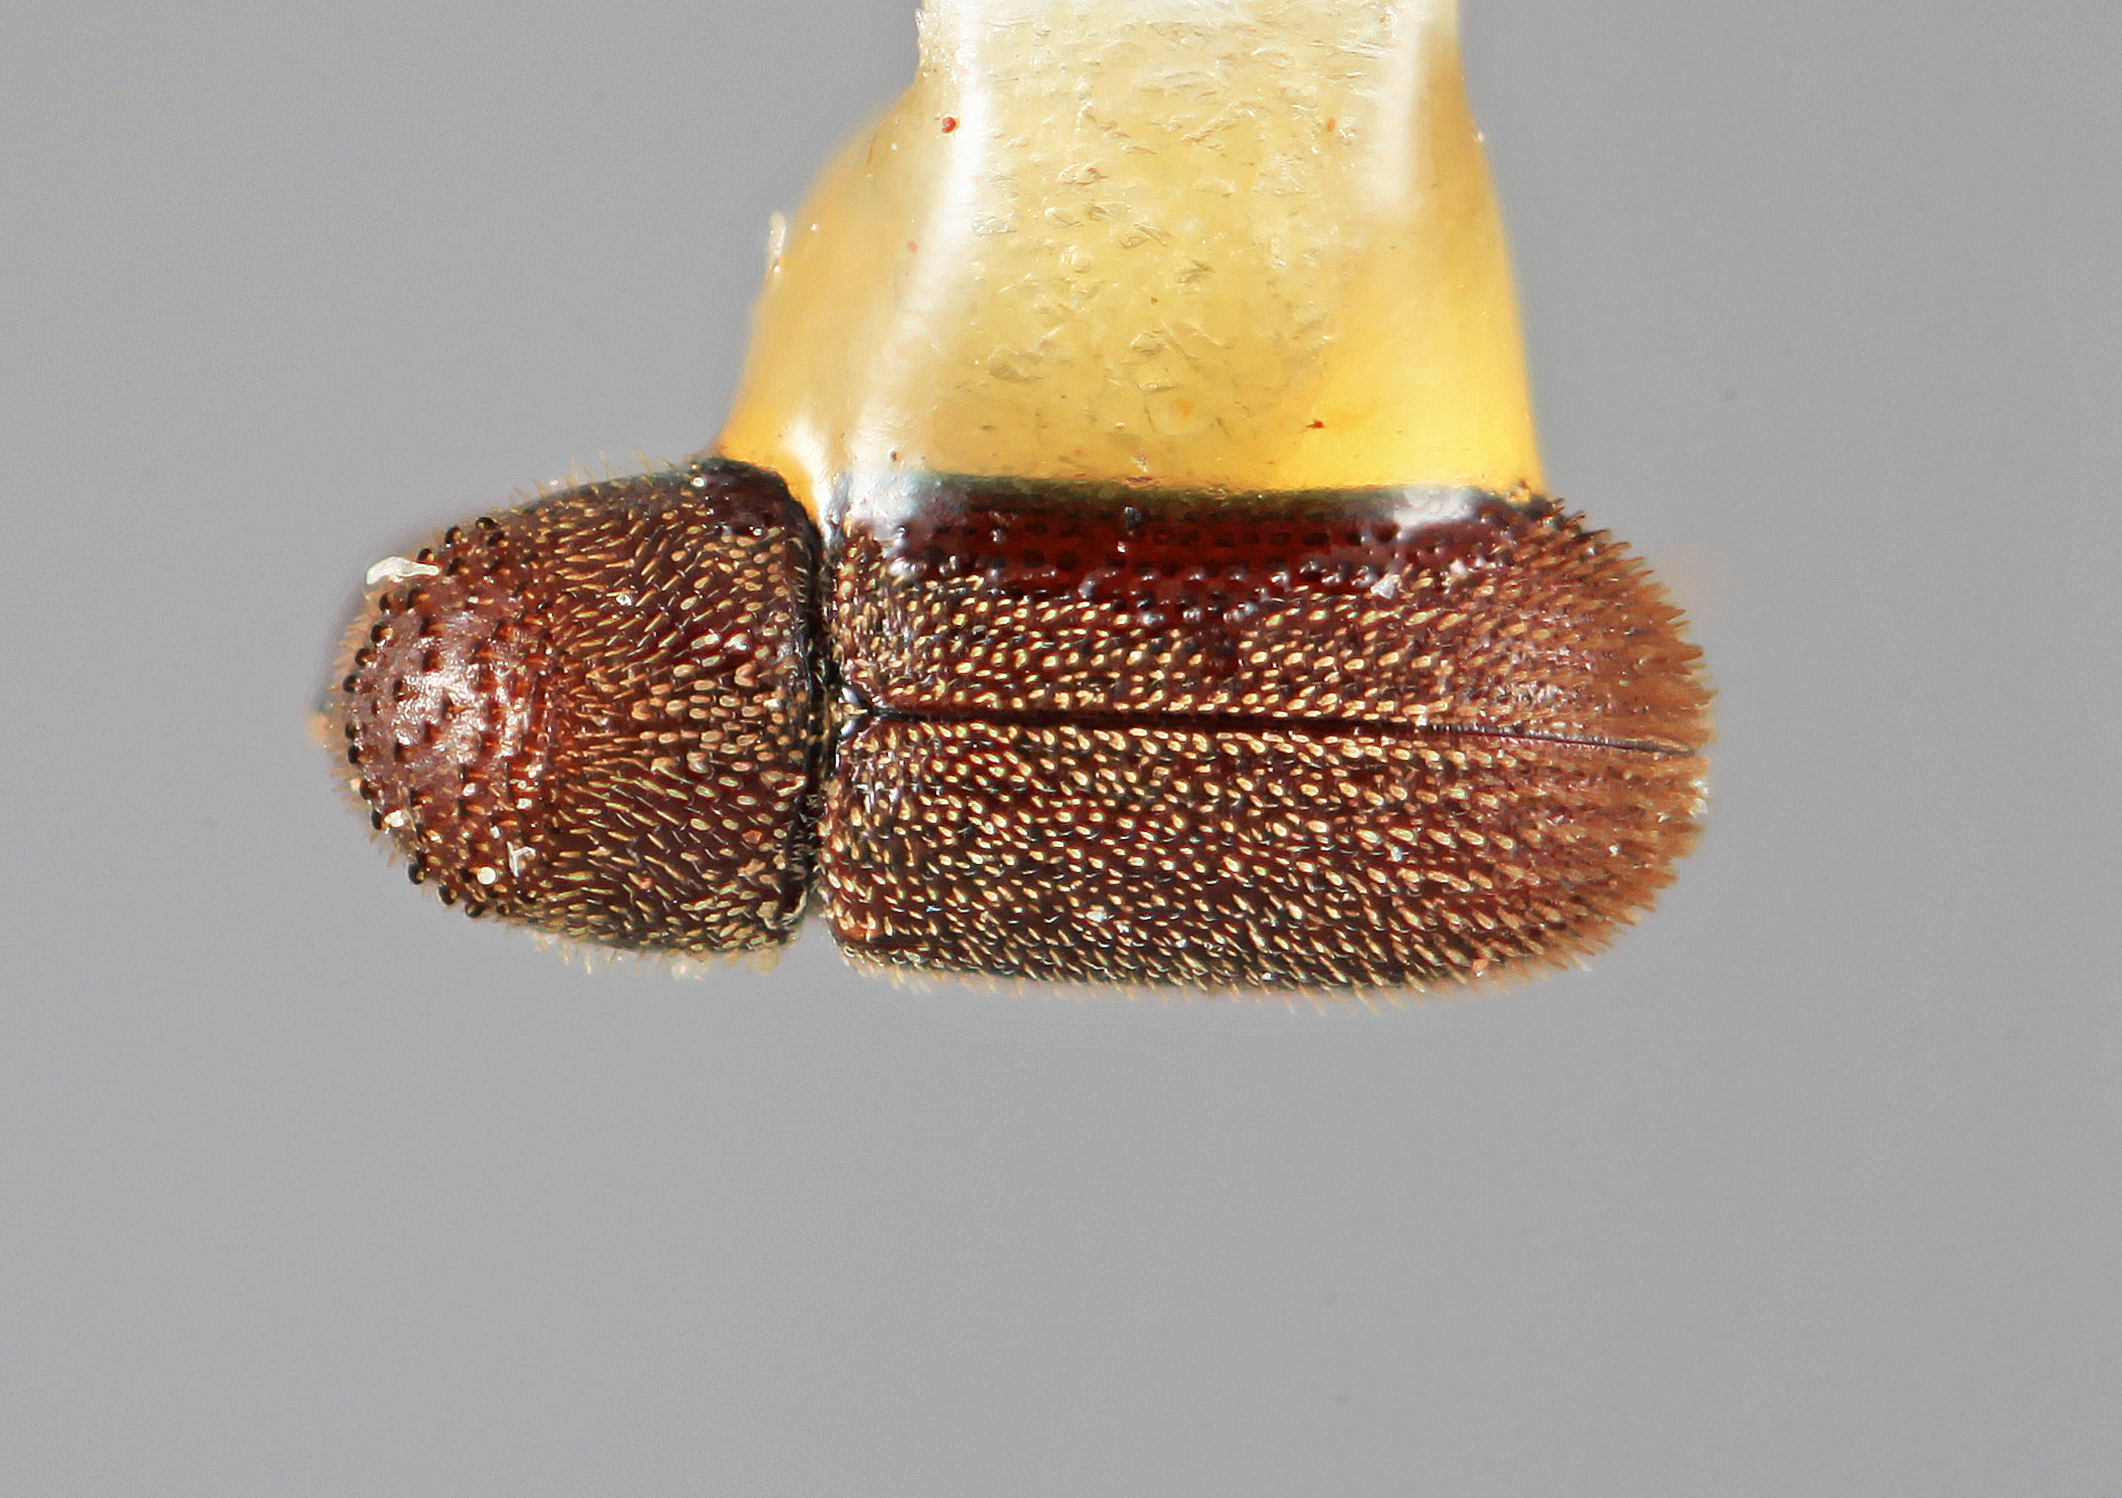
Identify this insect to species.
Cryphalomorphus trucis
